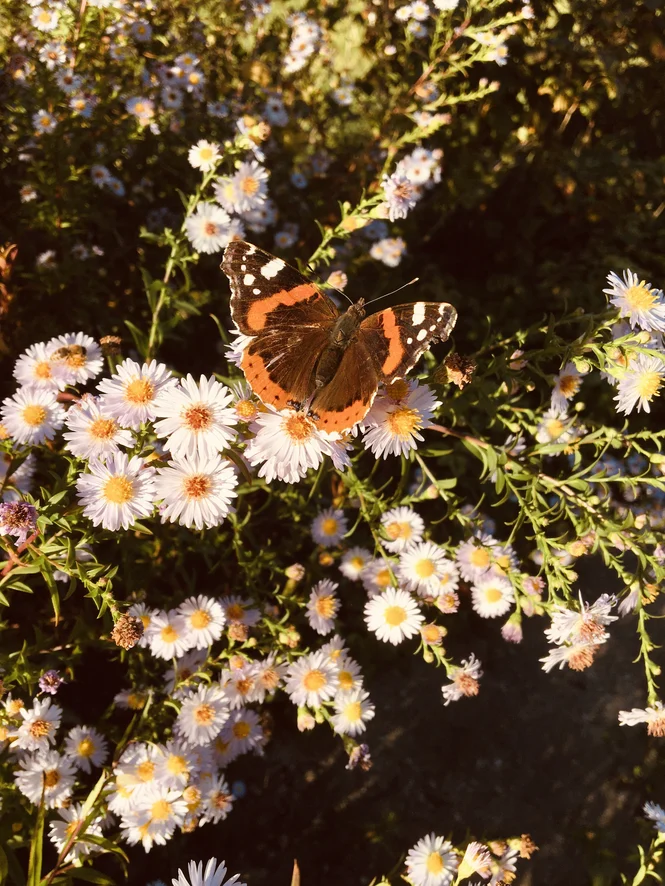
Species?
Vanessa atalanta
